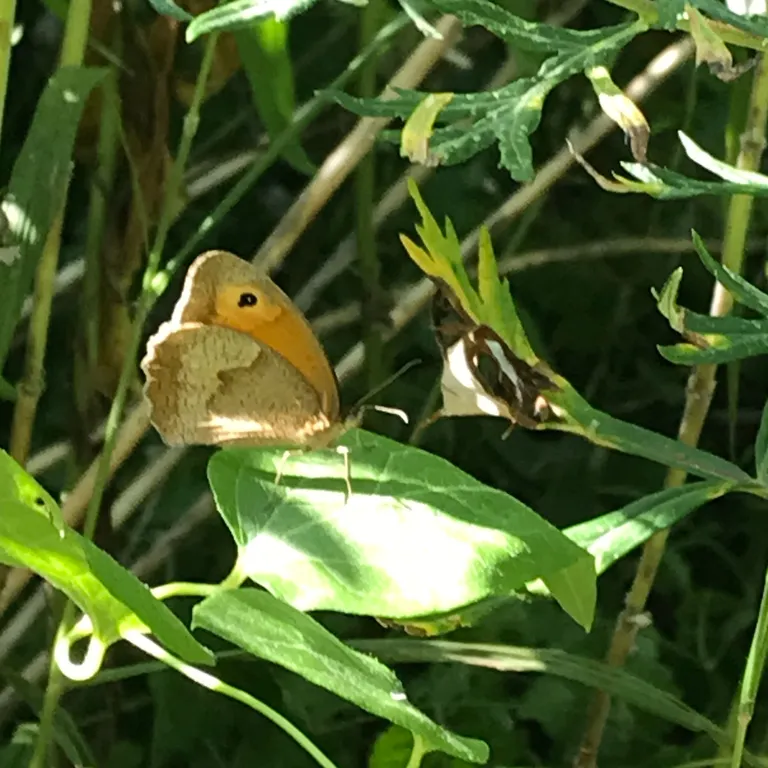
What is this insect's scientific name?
Maniola jurtina
